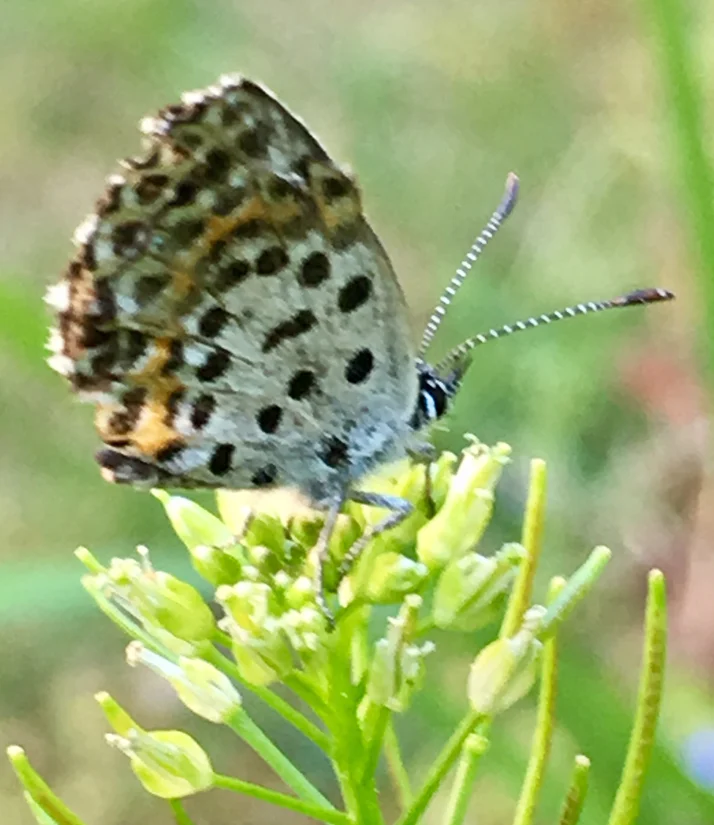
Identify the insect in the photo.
Scolitantides orion
